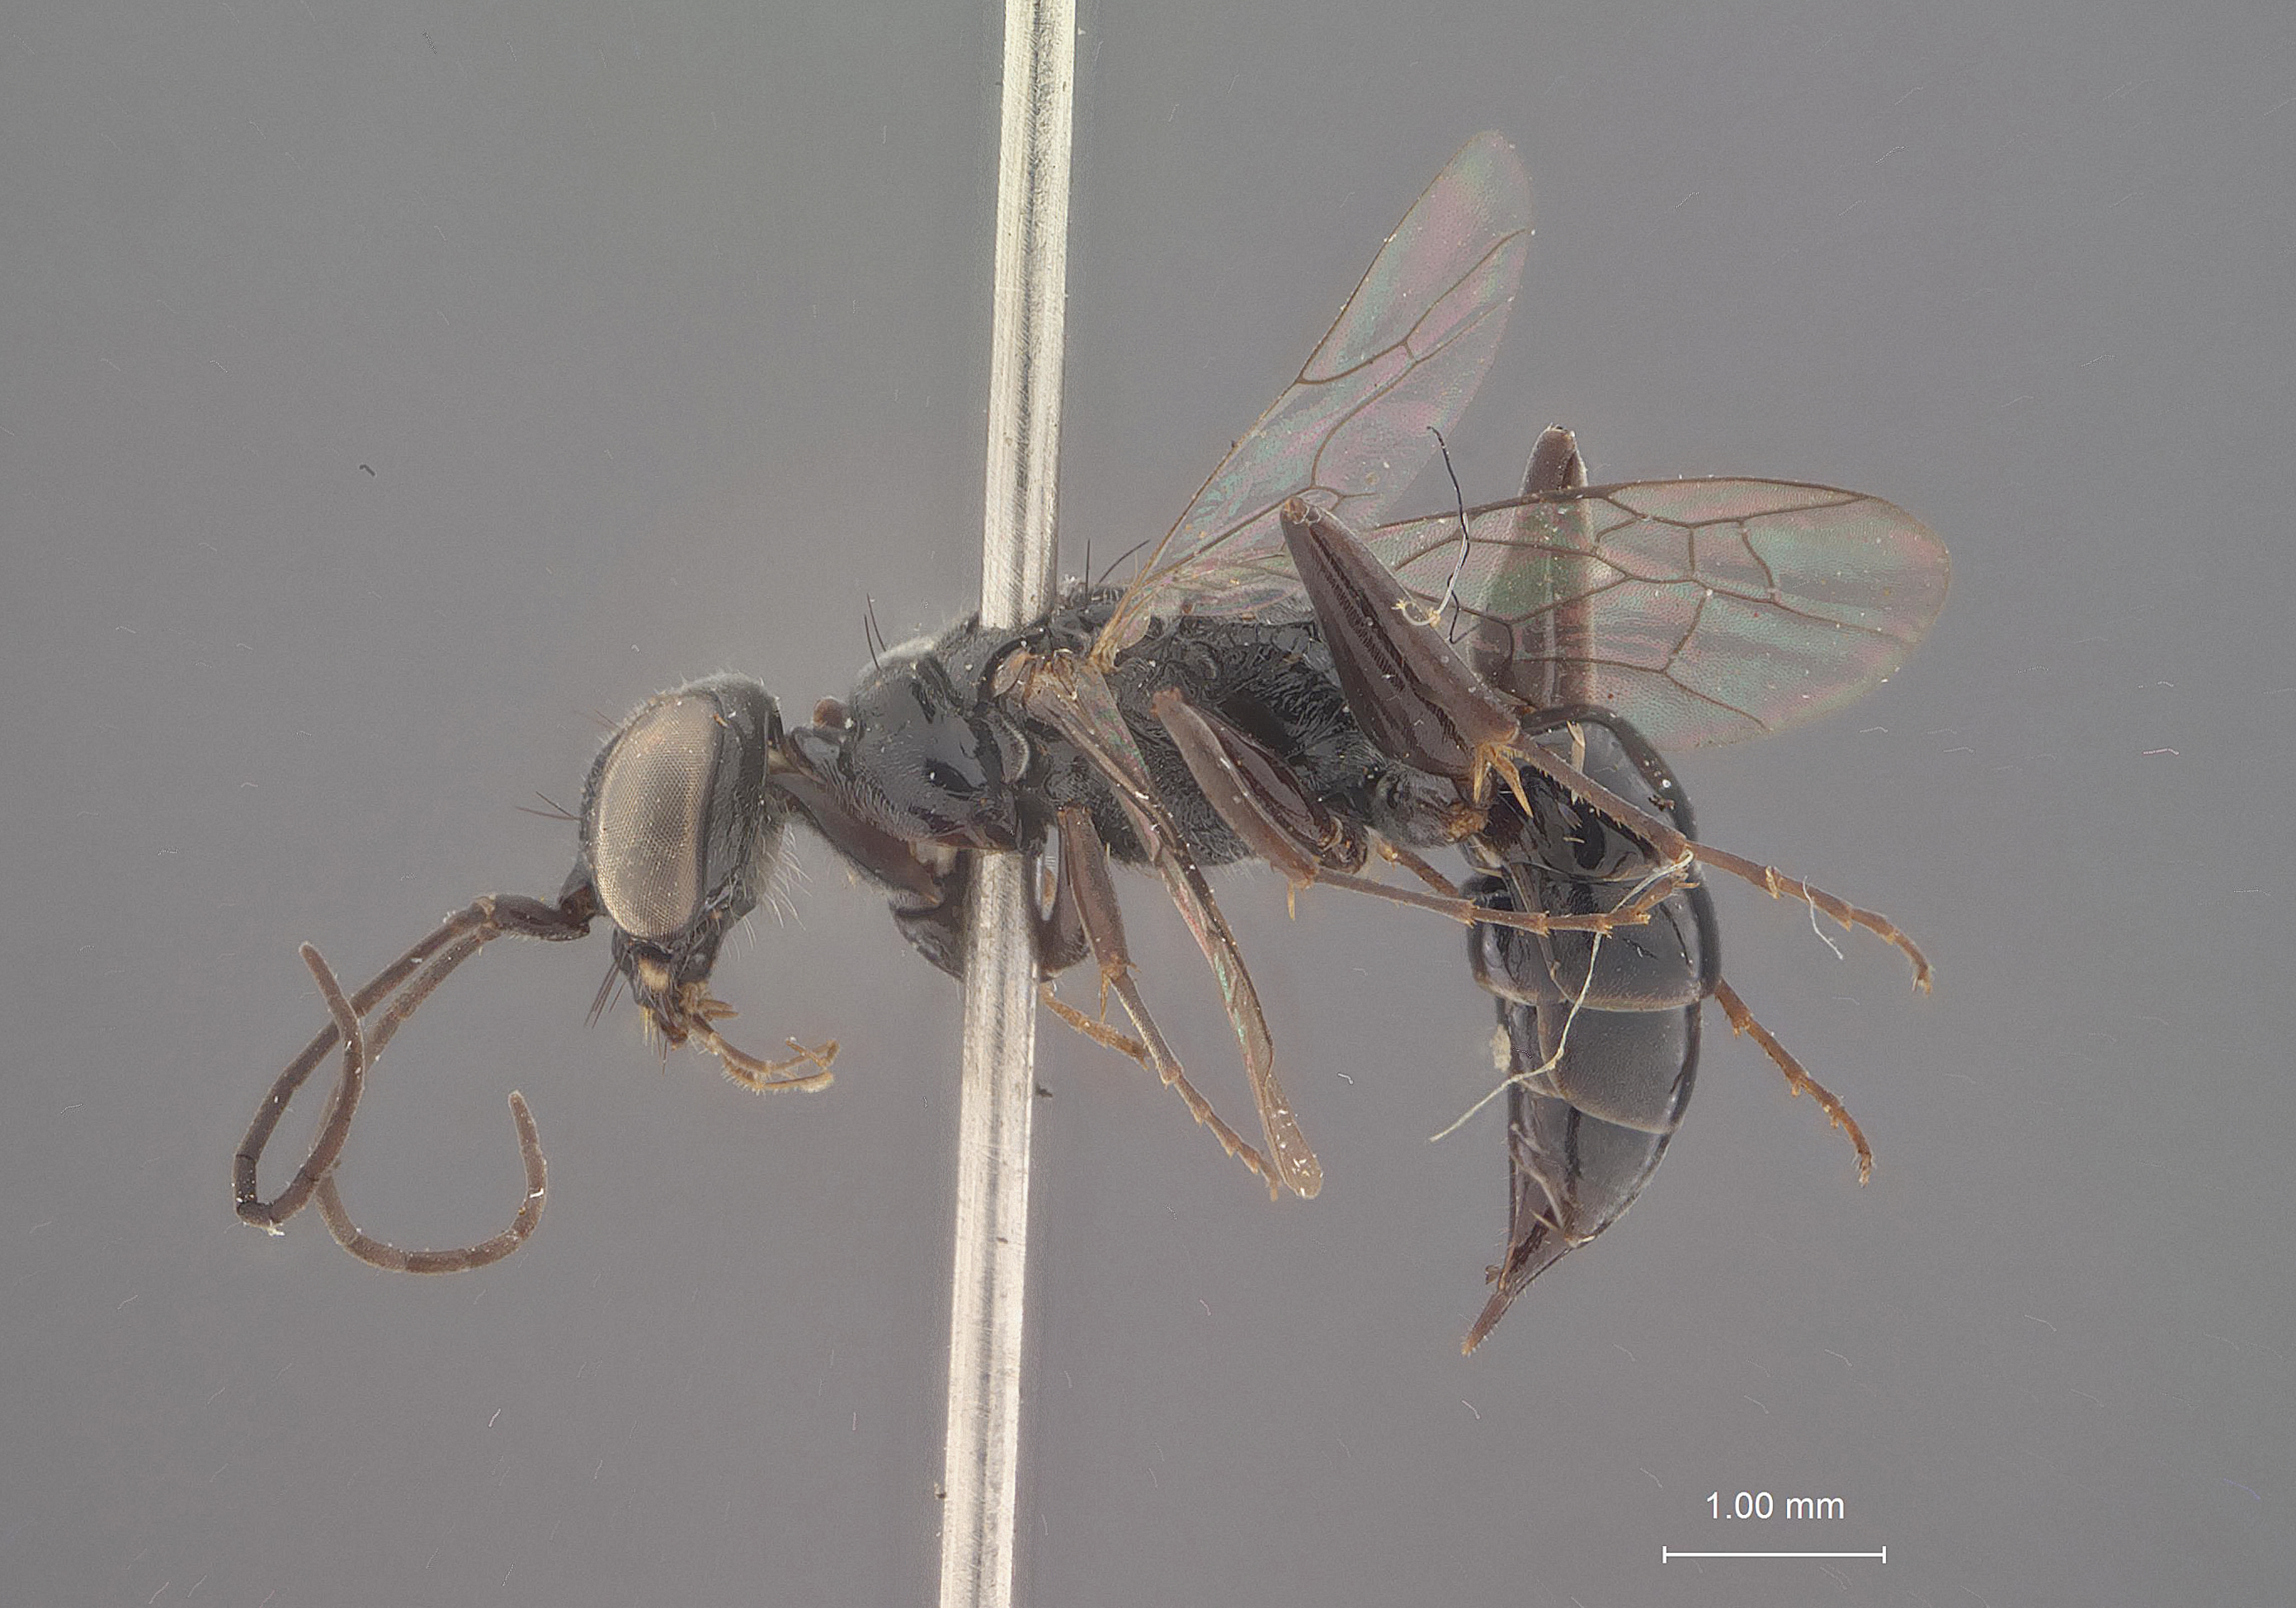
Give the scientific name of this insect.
Dolichurus silvicola
